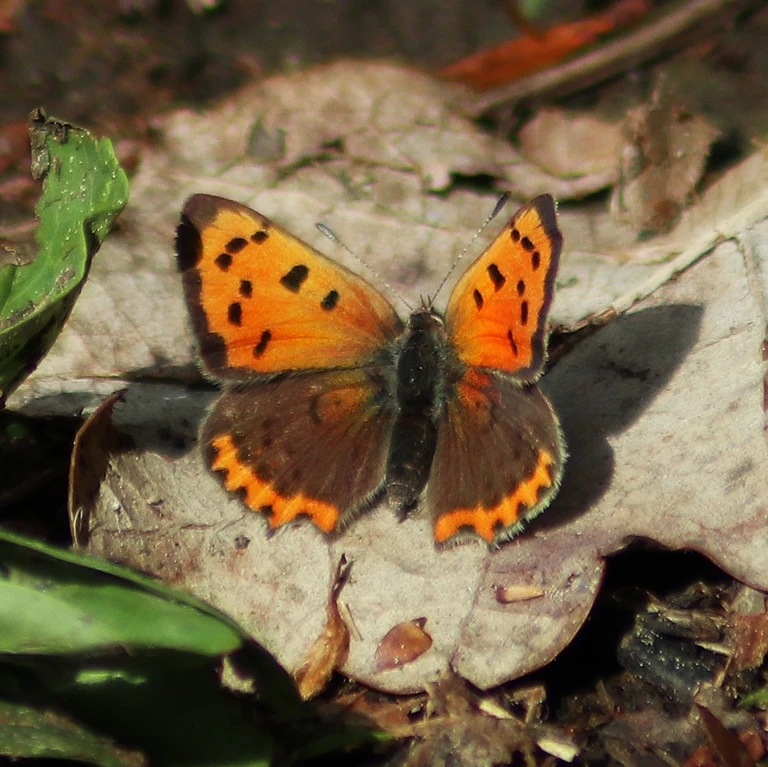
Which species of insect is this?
Lycaena phlaeas
